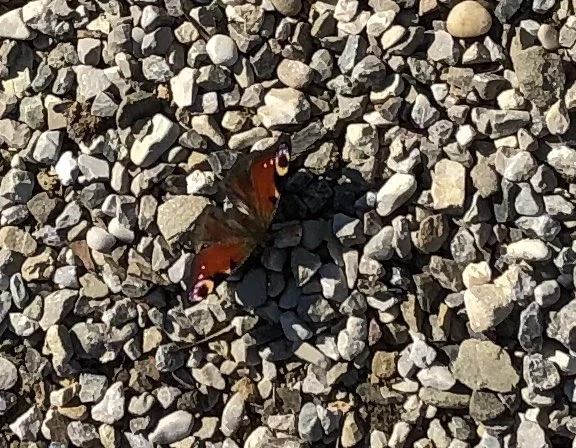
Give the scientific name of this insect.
Aglais io
